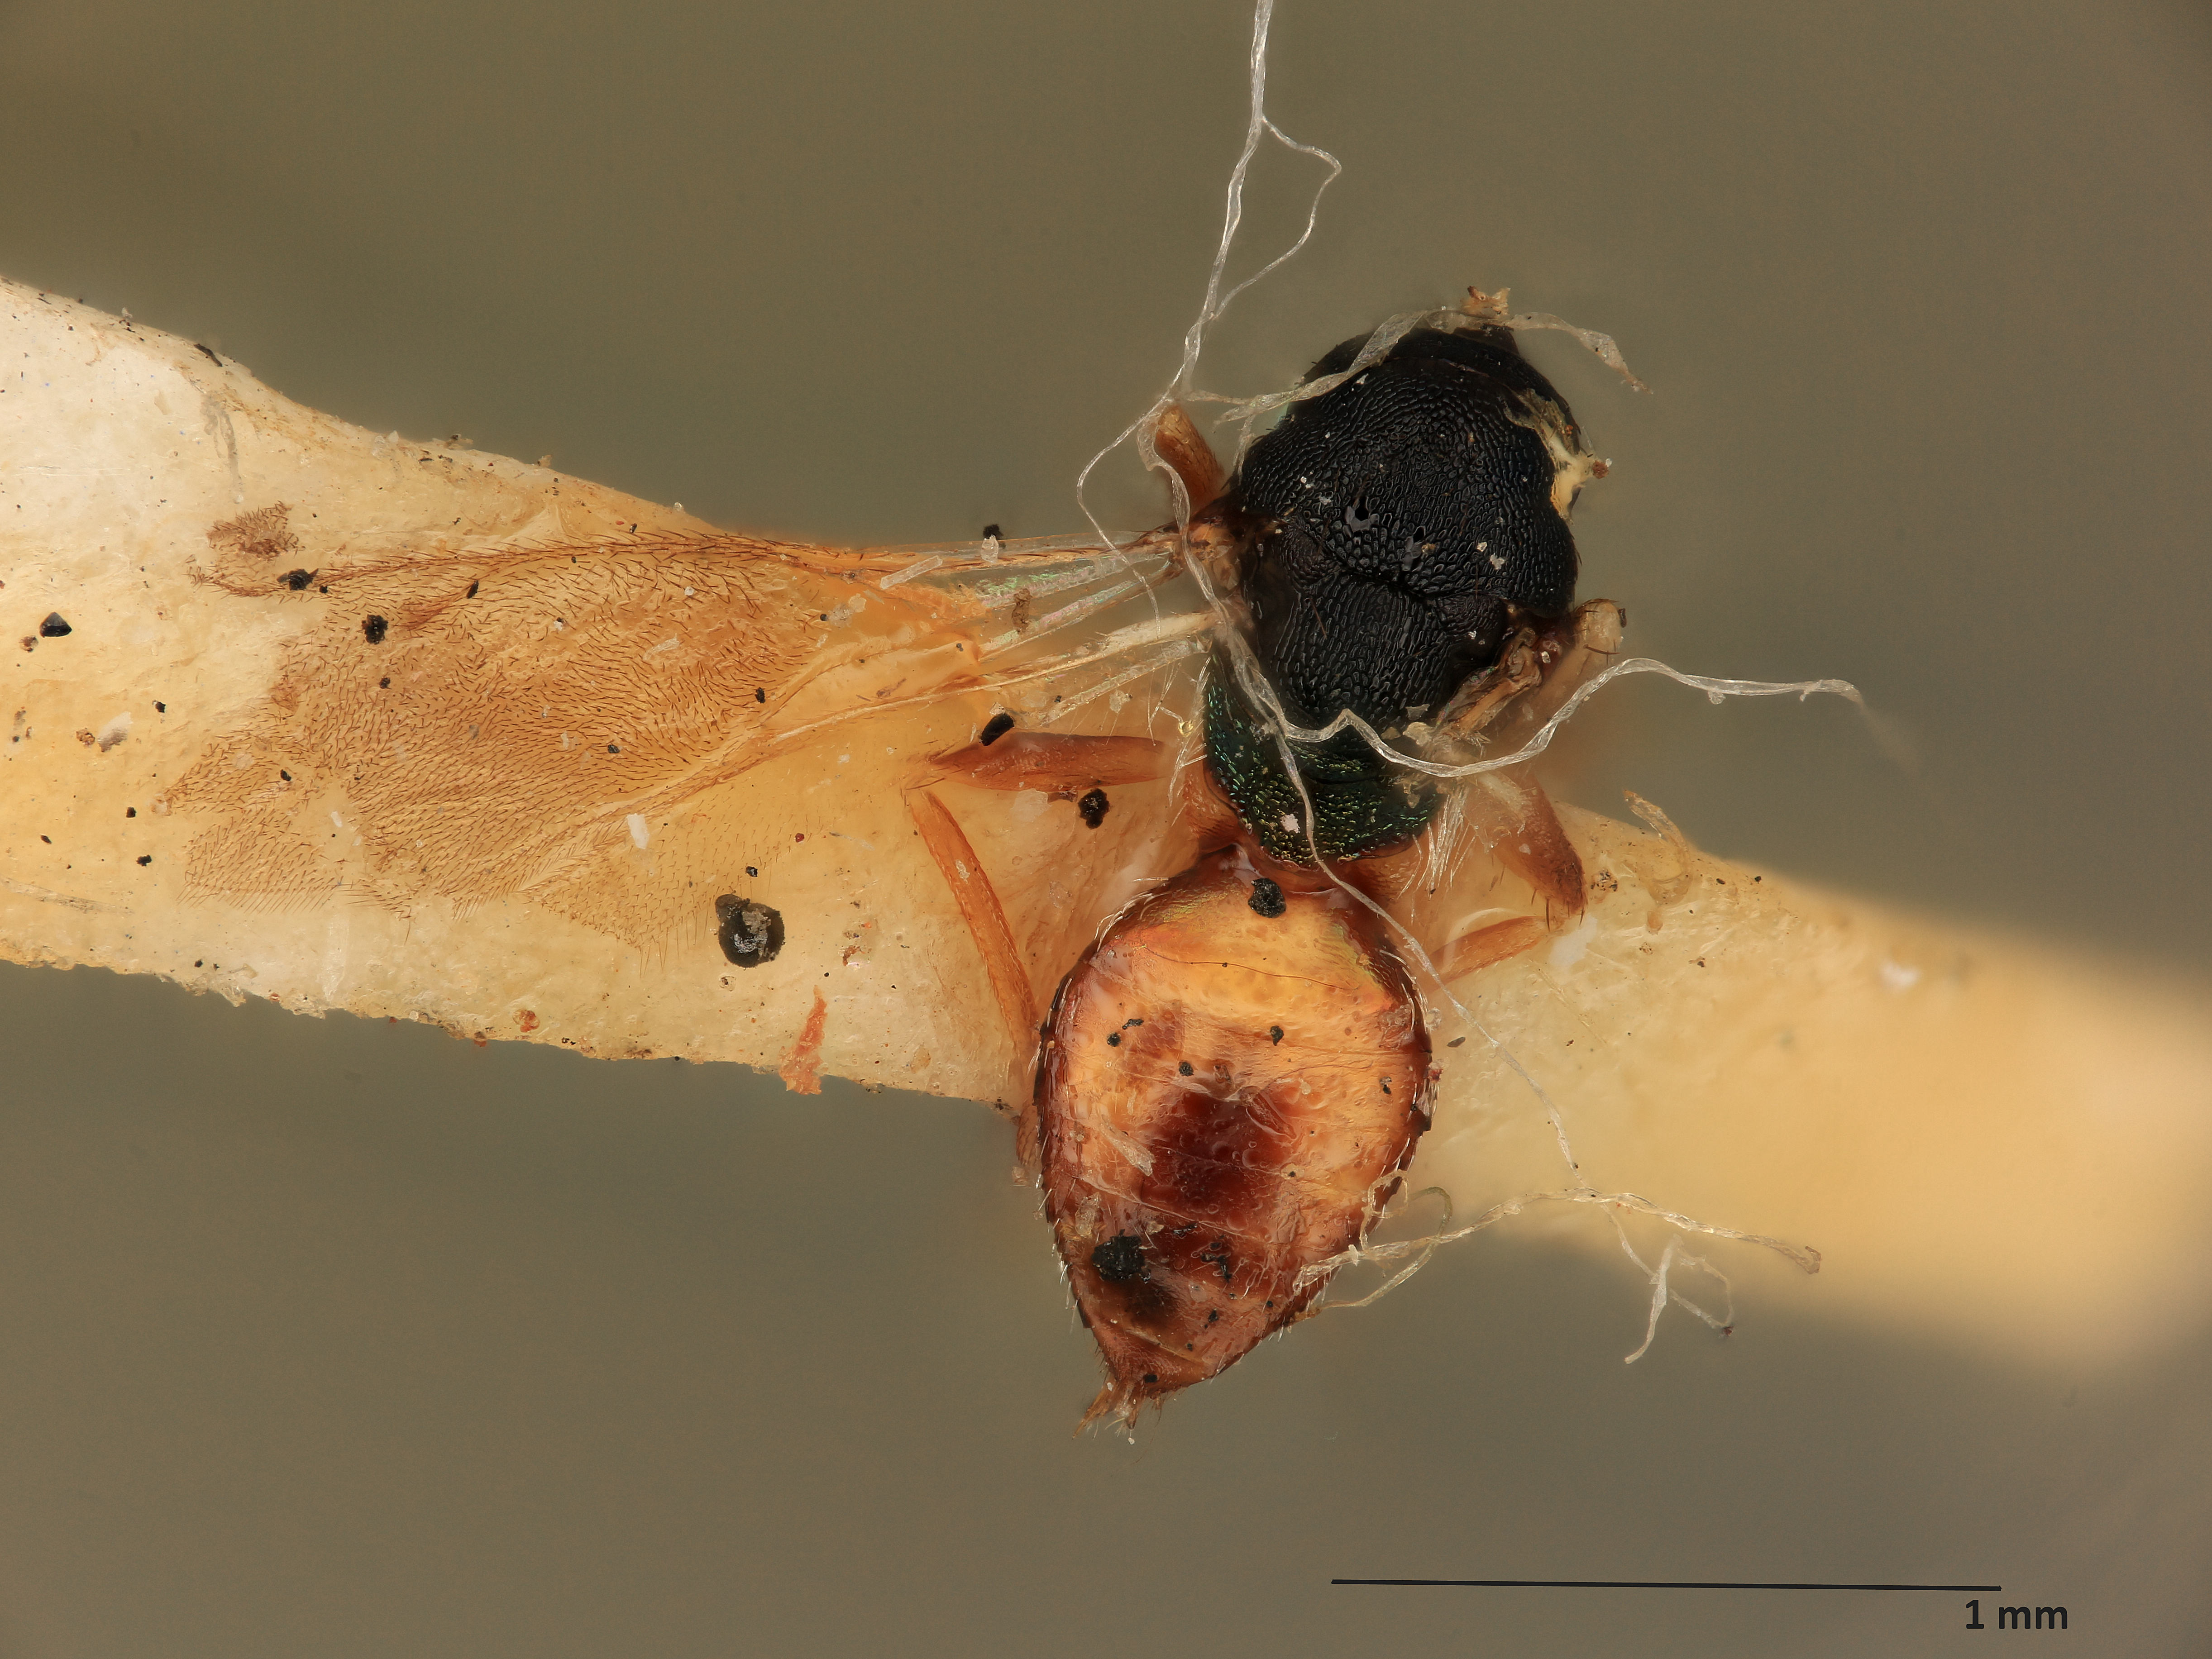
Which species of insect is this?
Hemiptarsenoideus americanus
